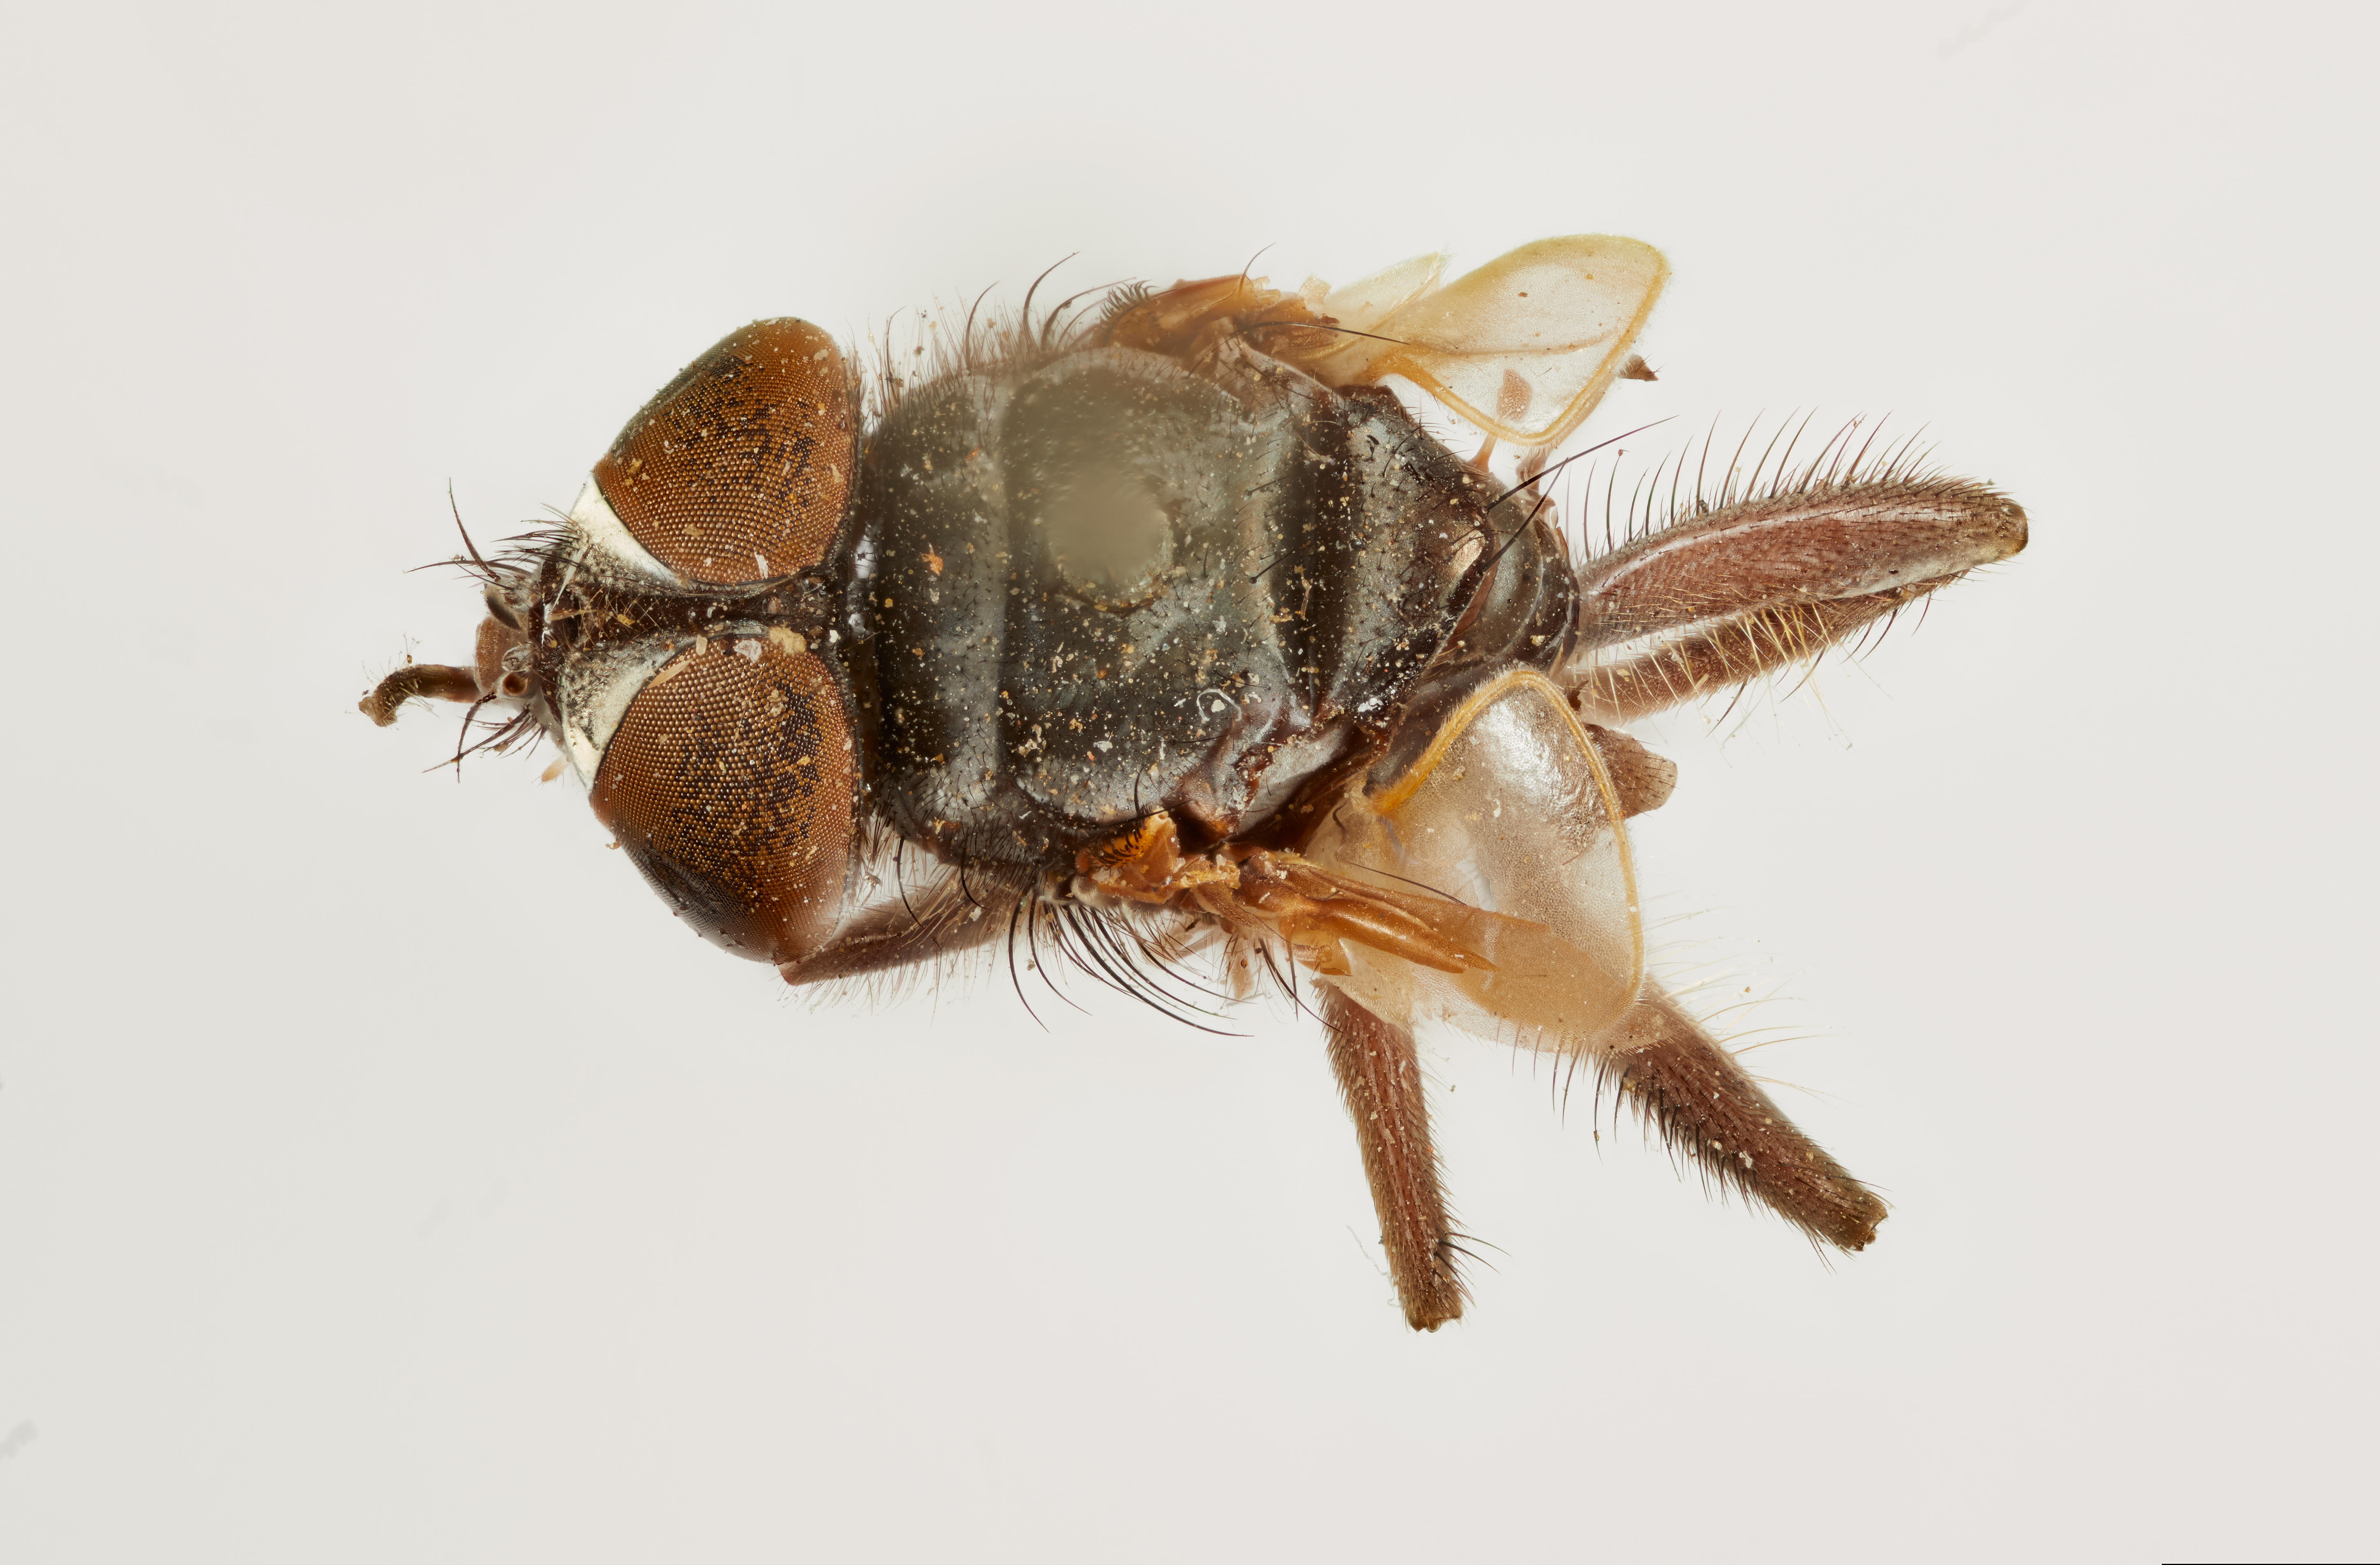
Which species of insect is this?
Alophora phasioides
